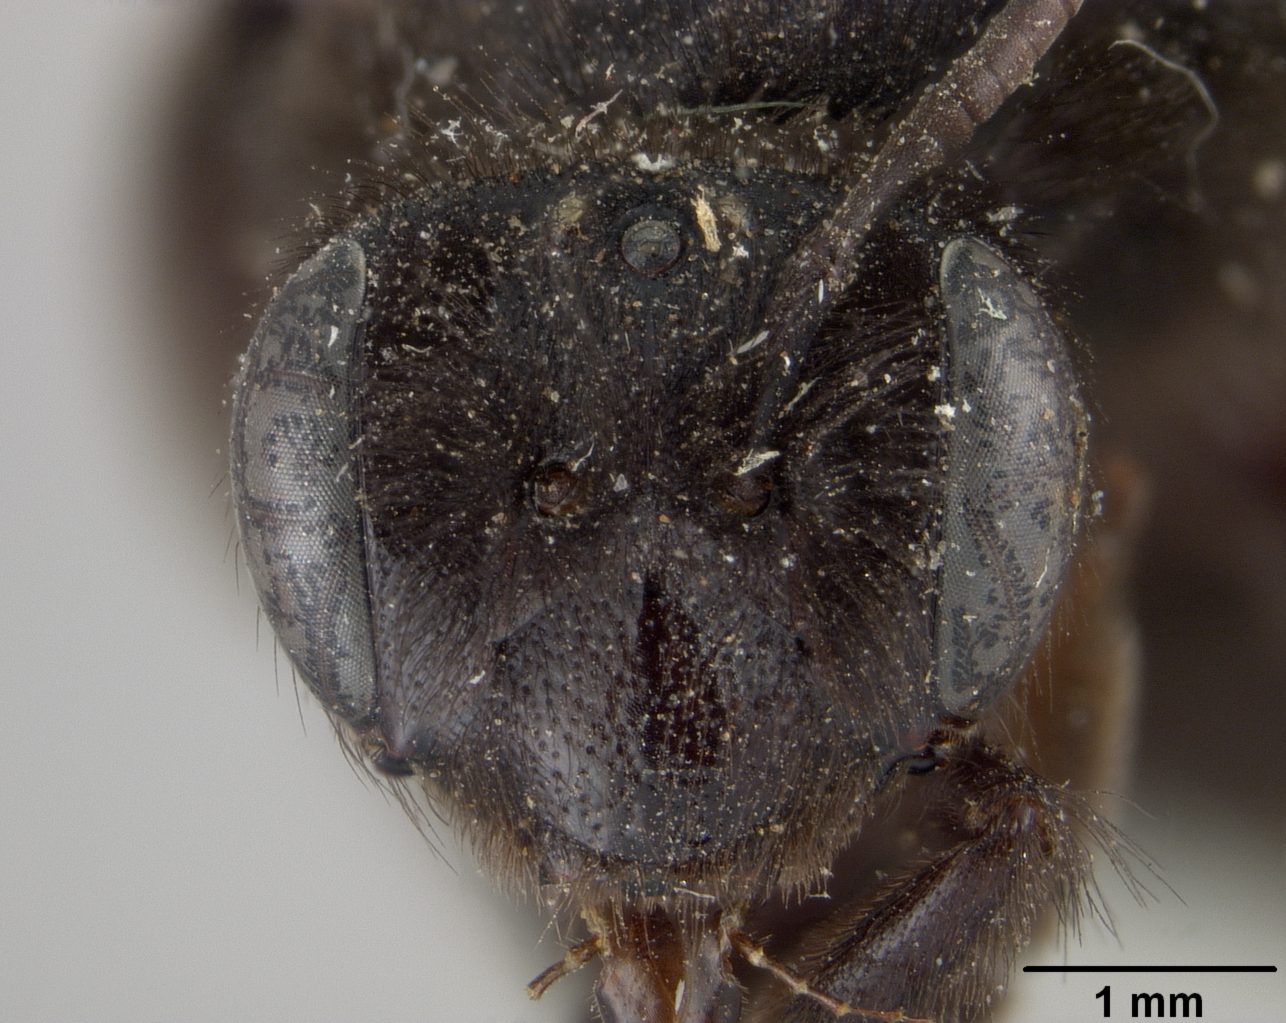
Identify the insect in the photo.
Andrena nigerrima
